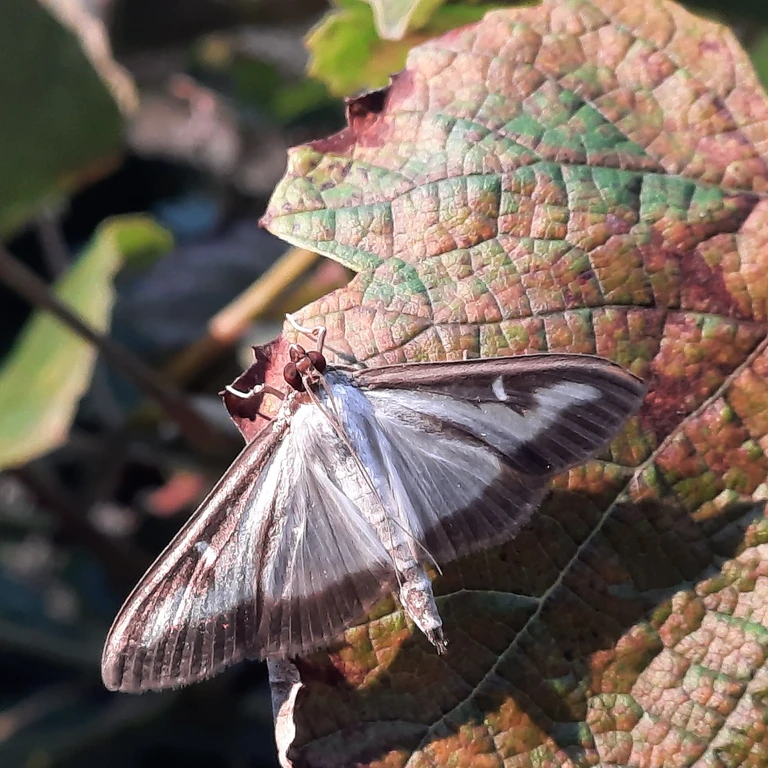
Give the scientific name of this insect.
Cydalima perspectalis
